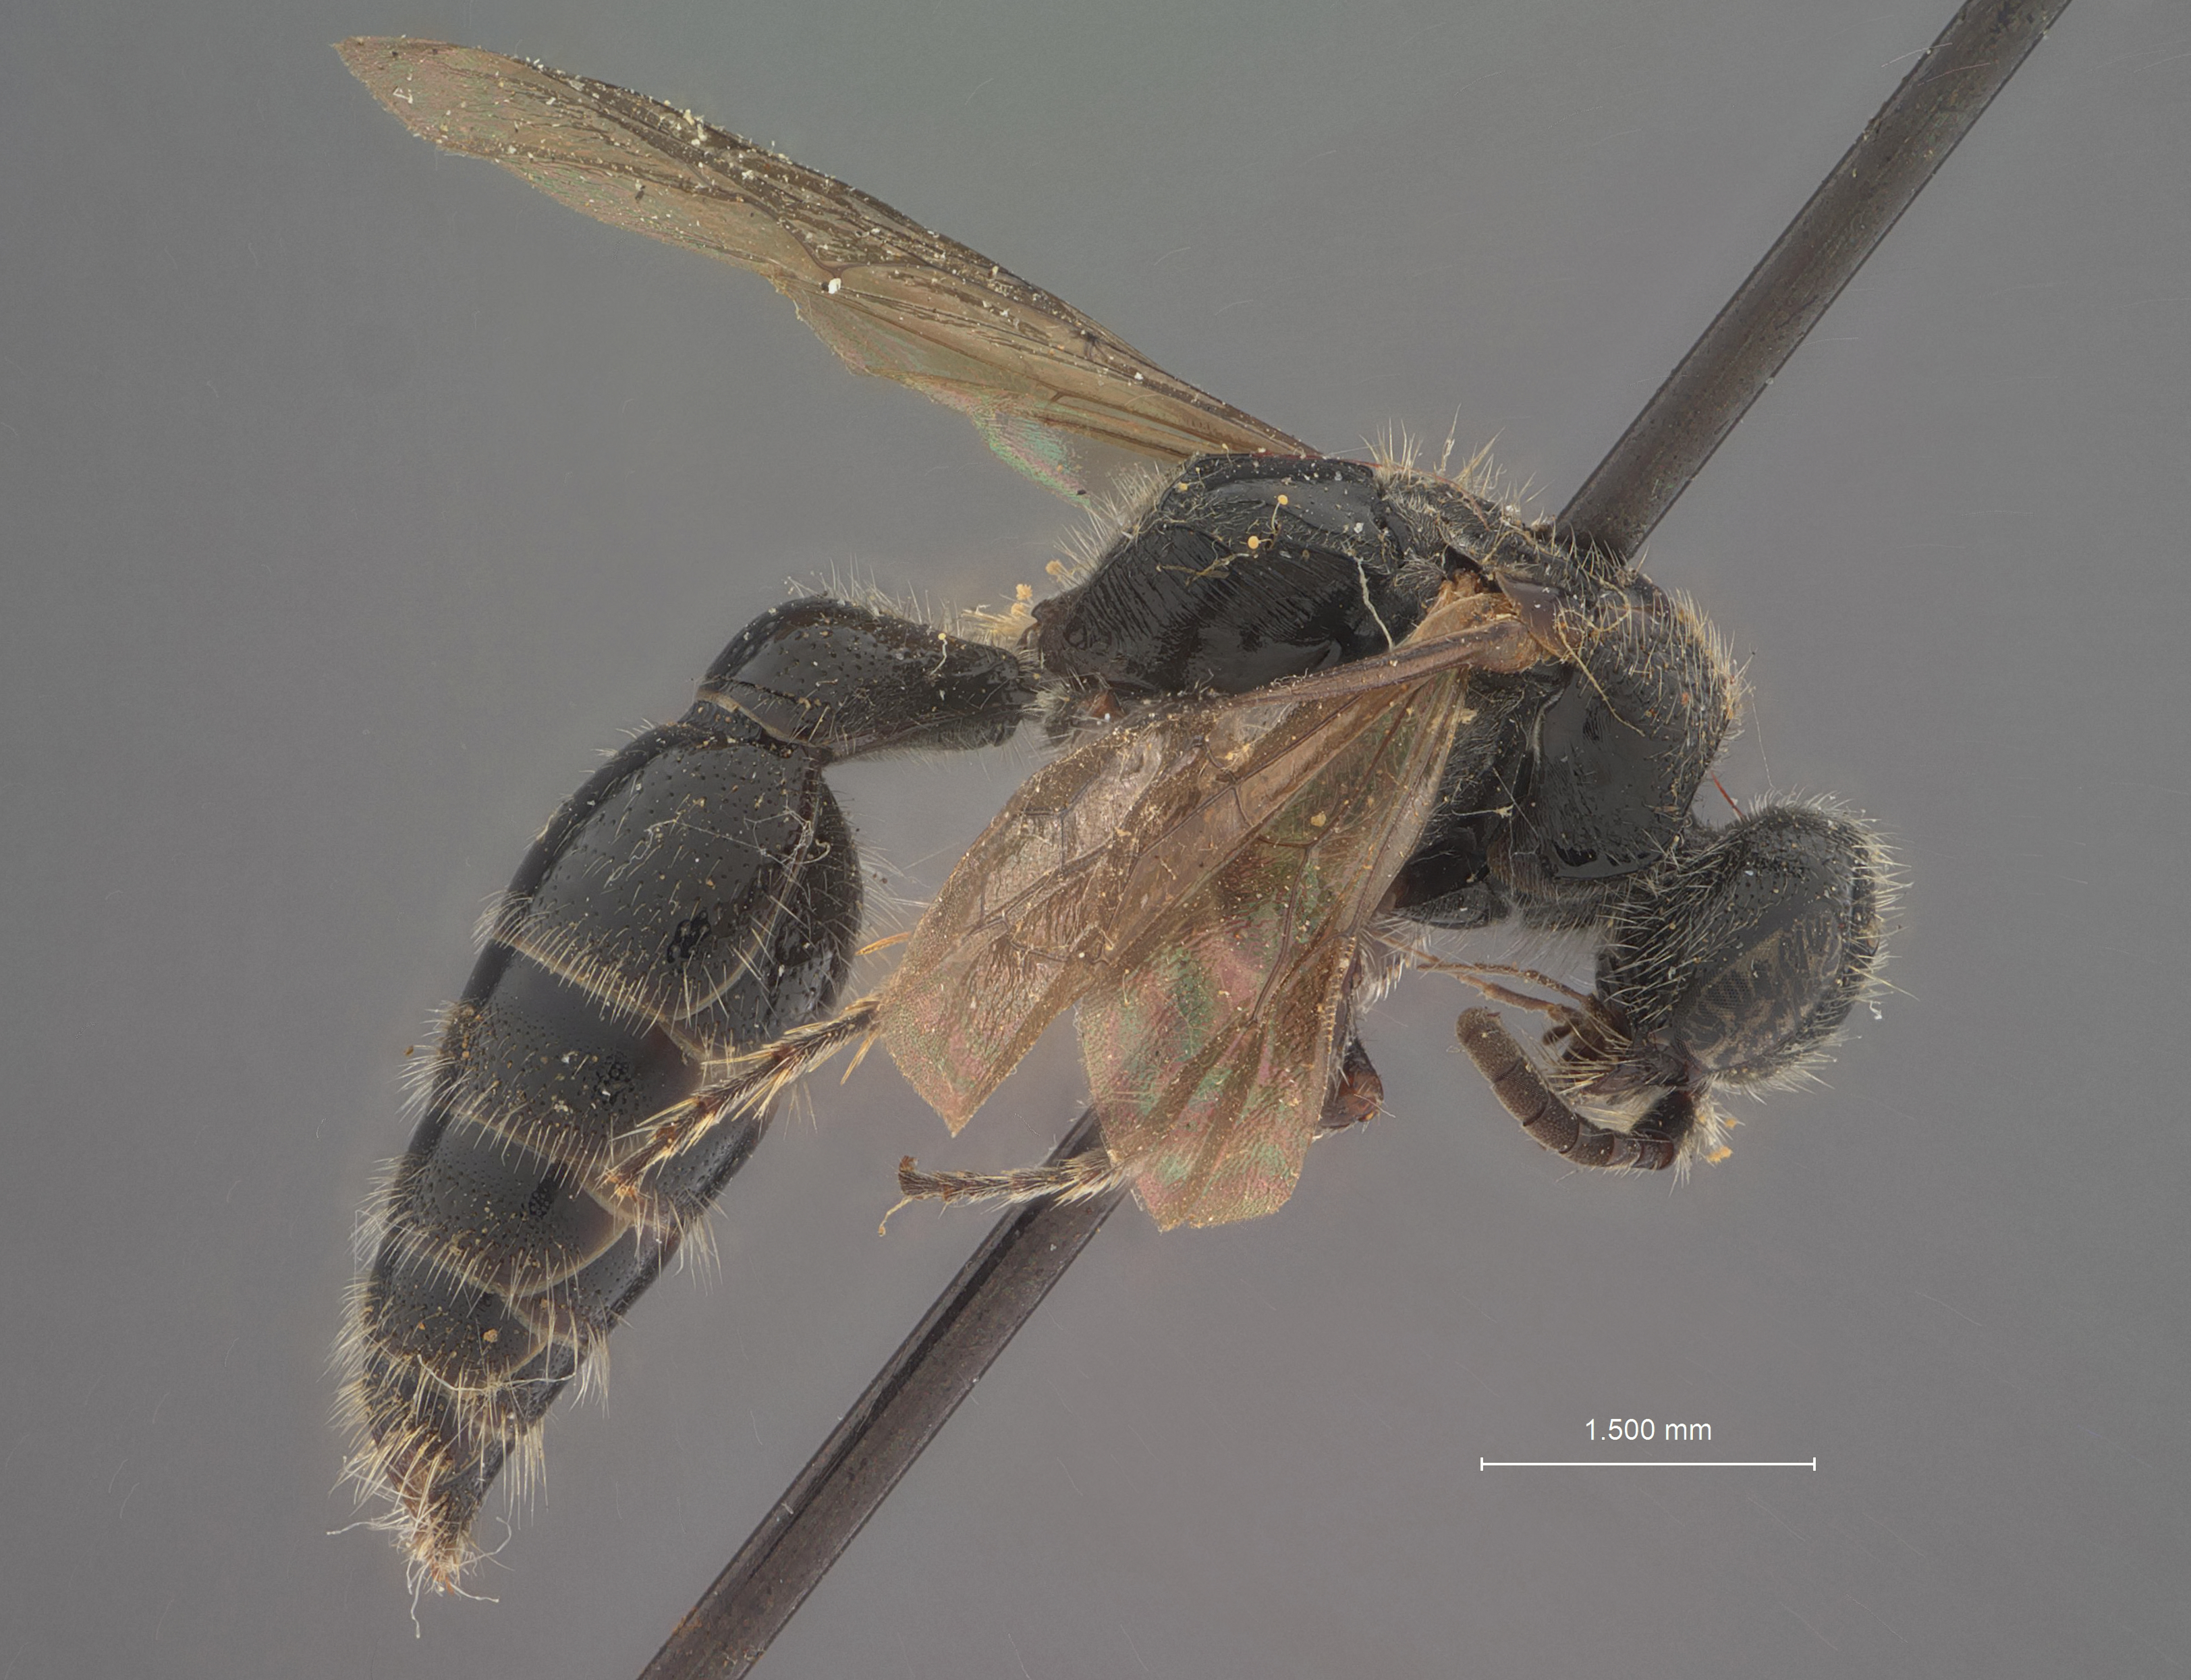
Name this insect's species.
Tiphia ovidorsalis
